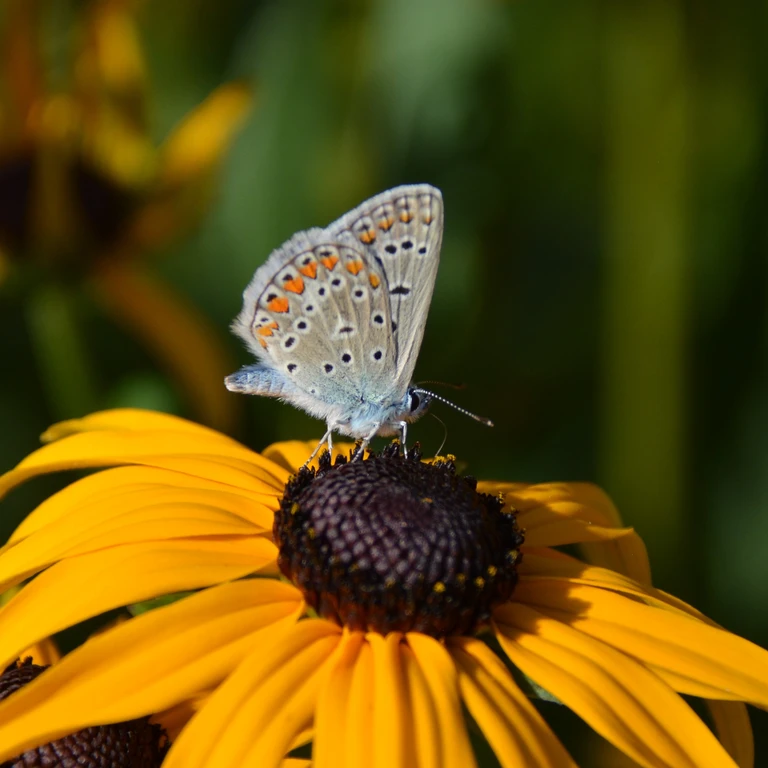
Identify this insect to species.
Polyommatus icarus
